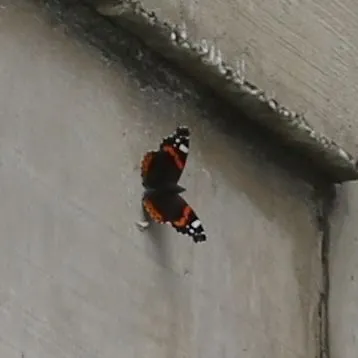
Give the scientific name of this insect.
Vanessa atalanta
